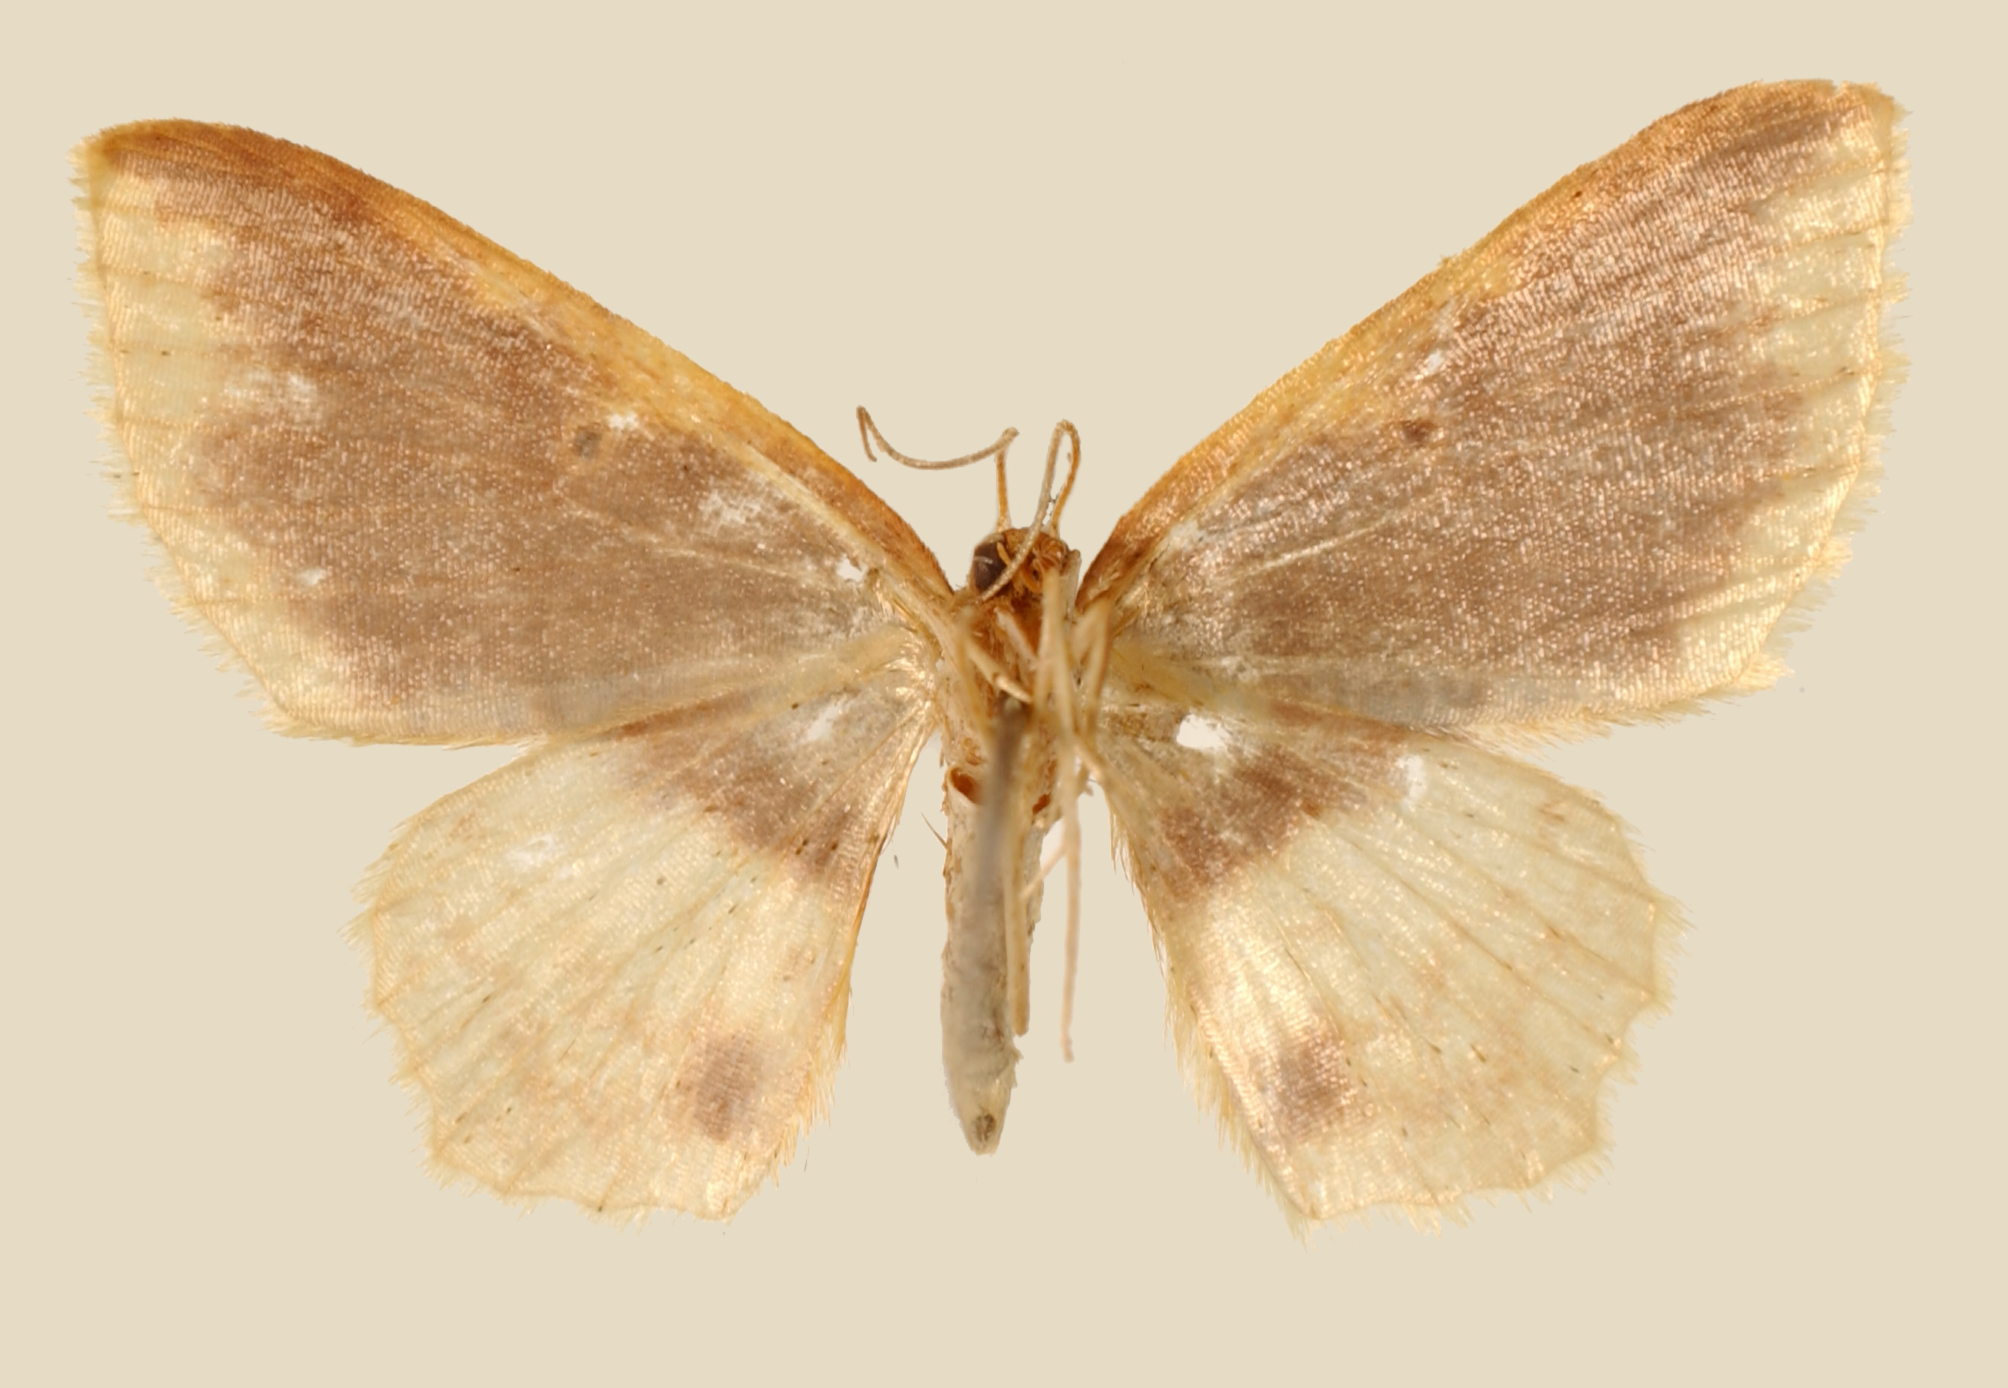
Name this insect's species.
Cambogia operbula
